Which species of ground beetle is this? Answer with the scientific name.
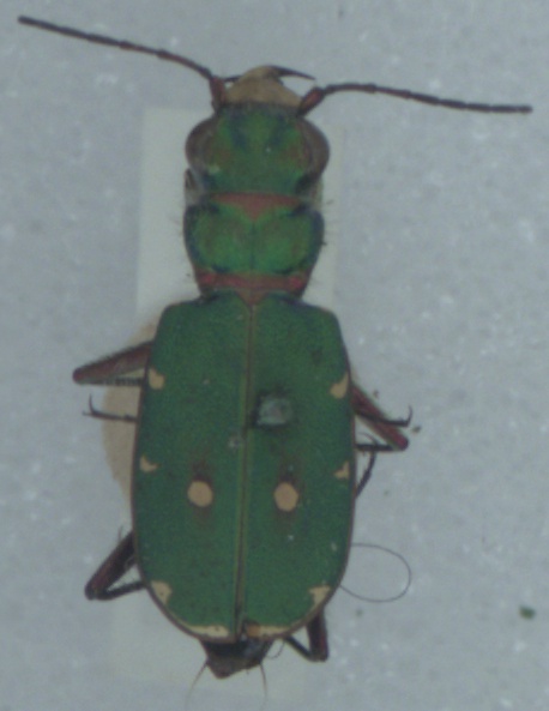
Cicindela campestris
